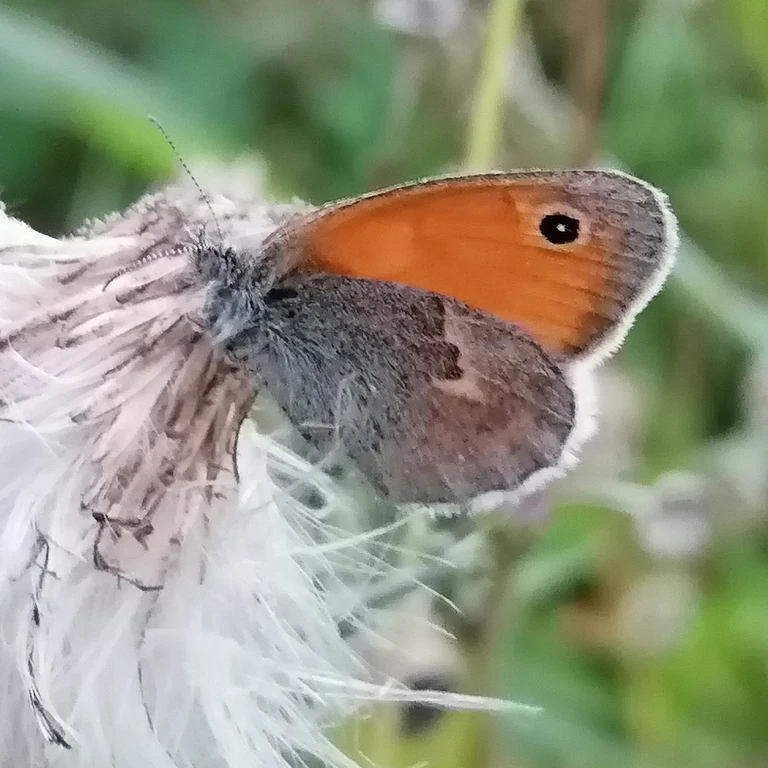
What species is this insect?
Coenonympha pamphilus
